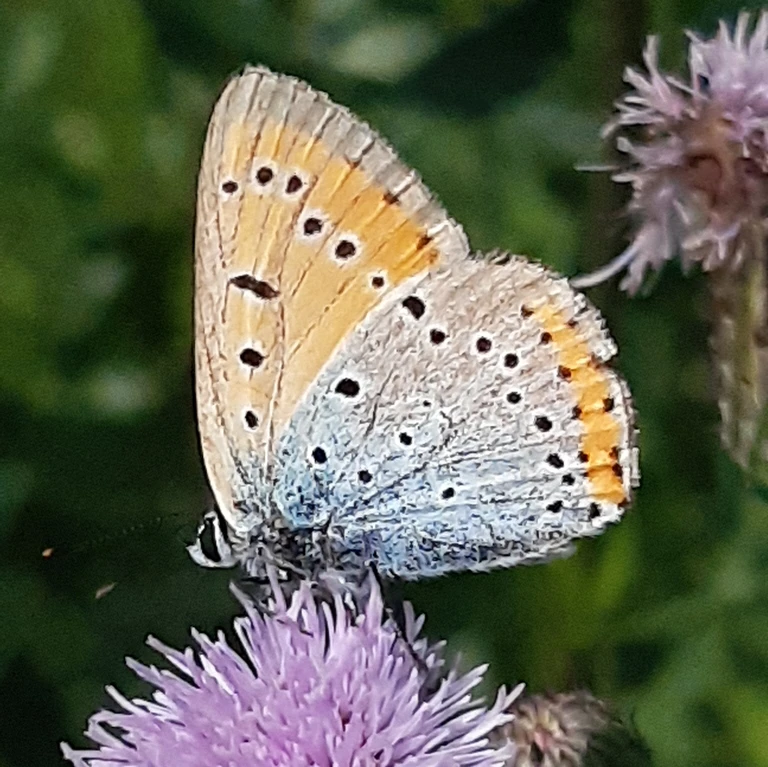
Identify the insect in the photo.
Lycaena dispar
